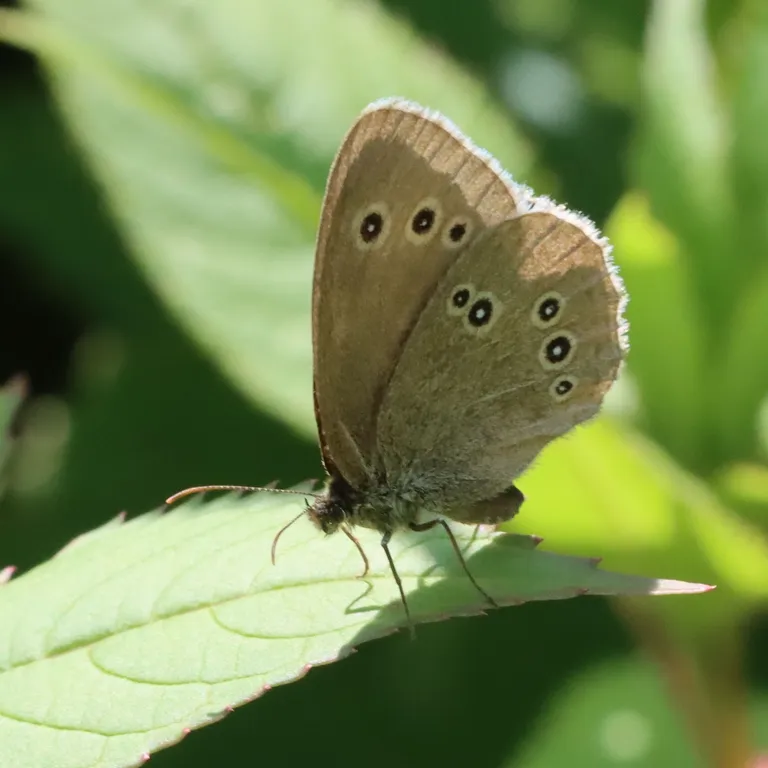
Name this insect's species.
Aphantopus hyperantus
